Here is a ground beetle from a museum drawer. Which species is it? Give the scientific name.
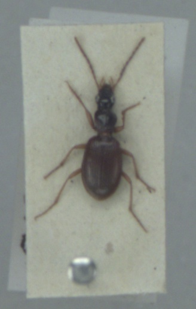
Oxypselaphus obscurus
